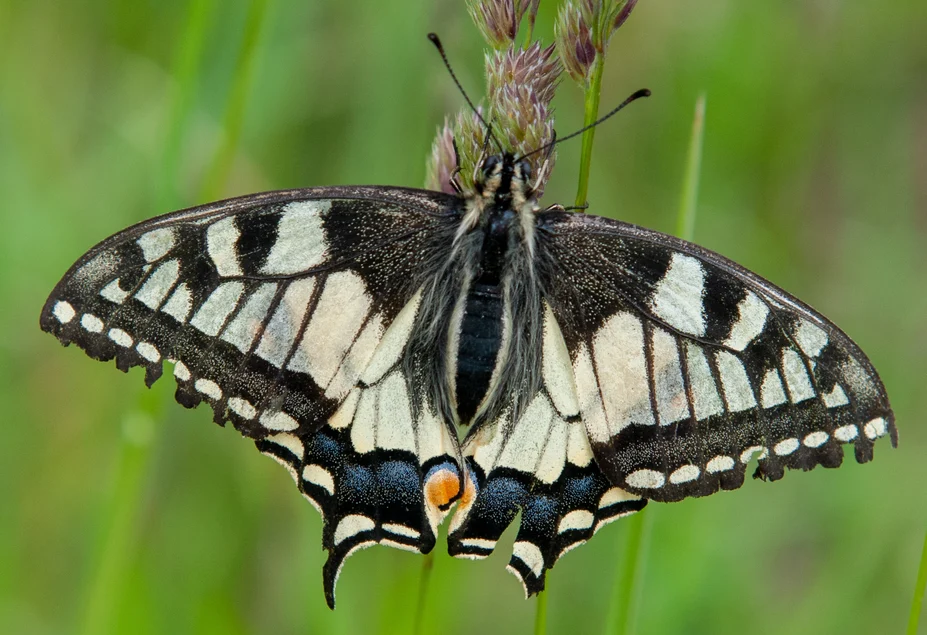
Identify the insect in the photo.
Papilio machaon
